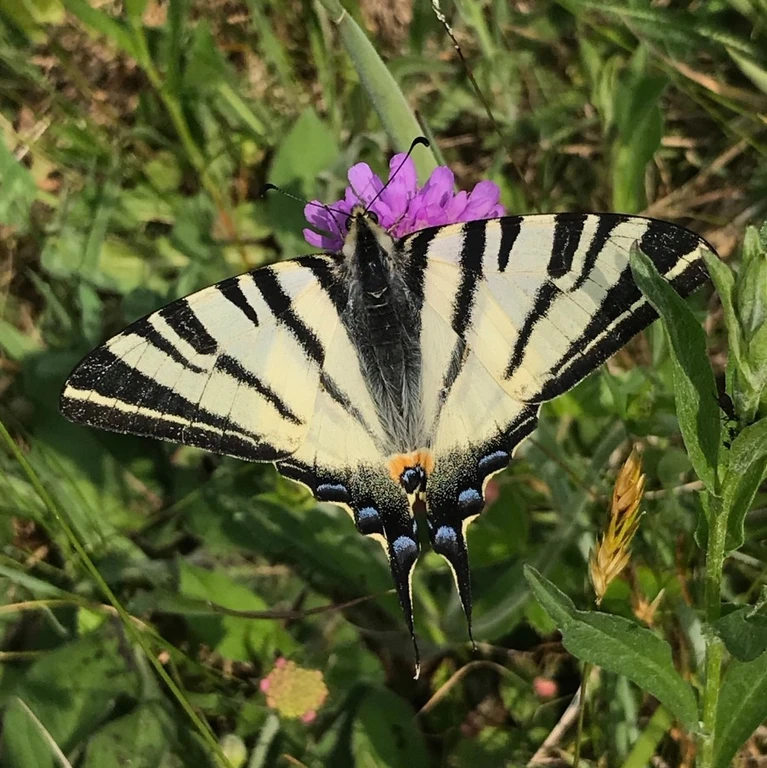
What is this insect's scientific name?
Iphiclides podalirius
